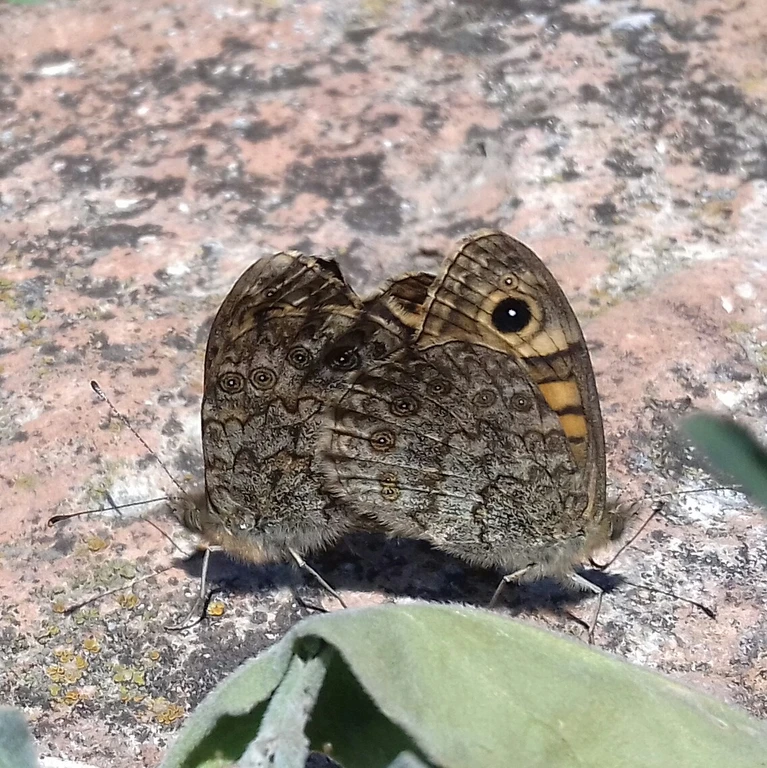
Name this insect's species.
Lasiommata megera (also Pararge megera)
